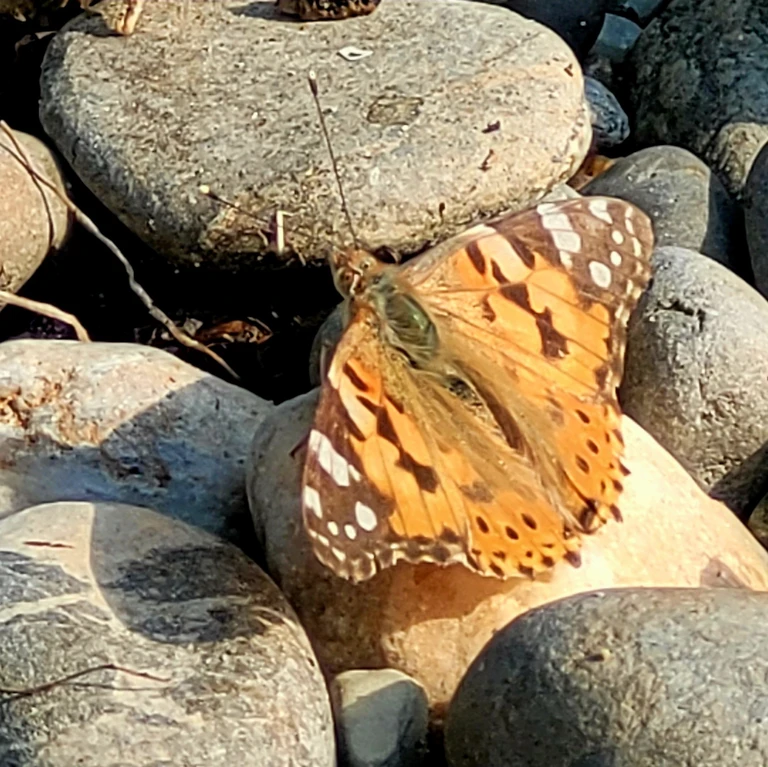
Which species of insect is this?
Vanessa cardui
